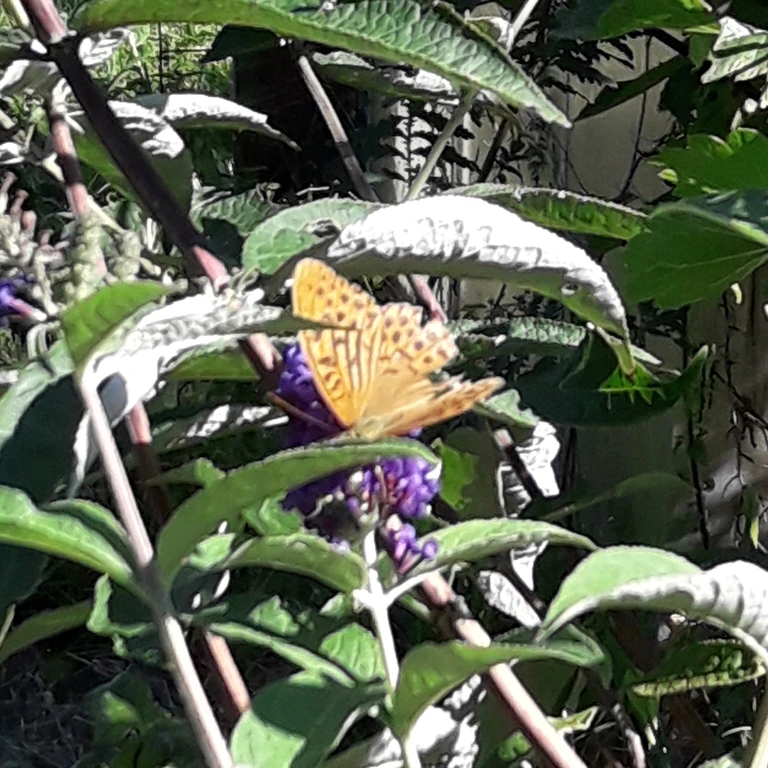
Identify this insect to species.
Argynnis paphia
